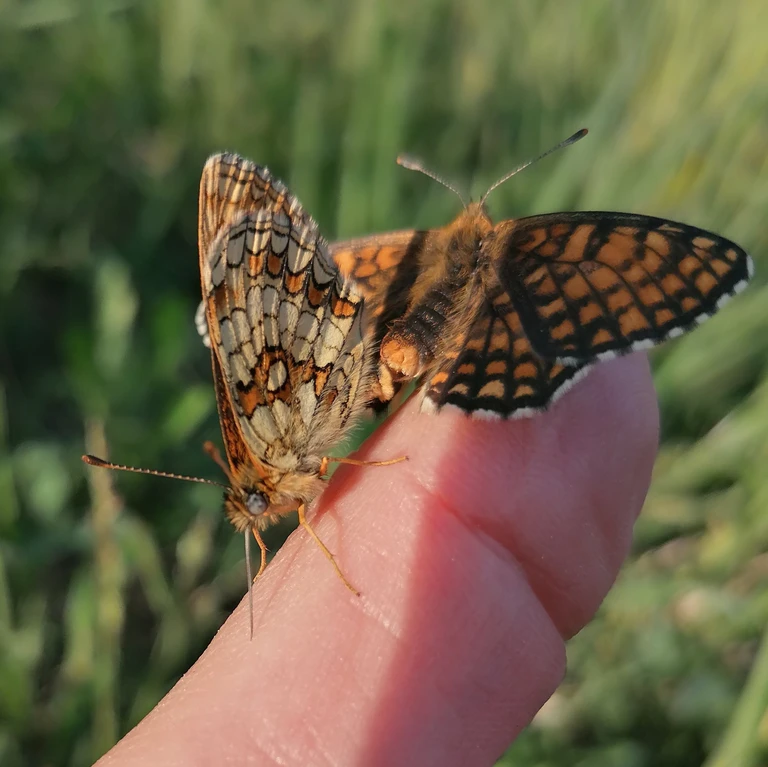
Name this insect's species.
Melitaea athalia
